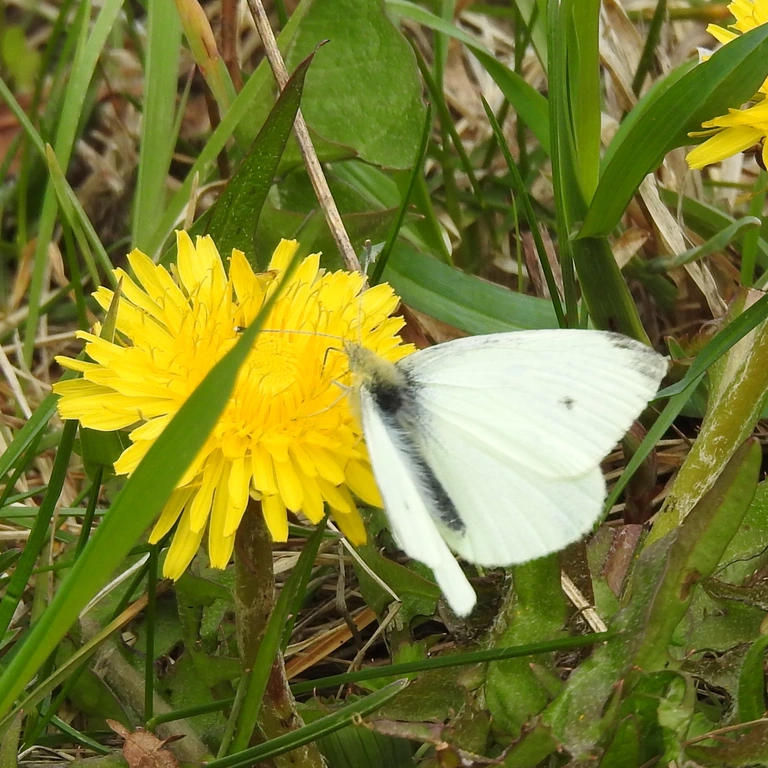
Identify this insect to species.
Pieris rapae
